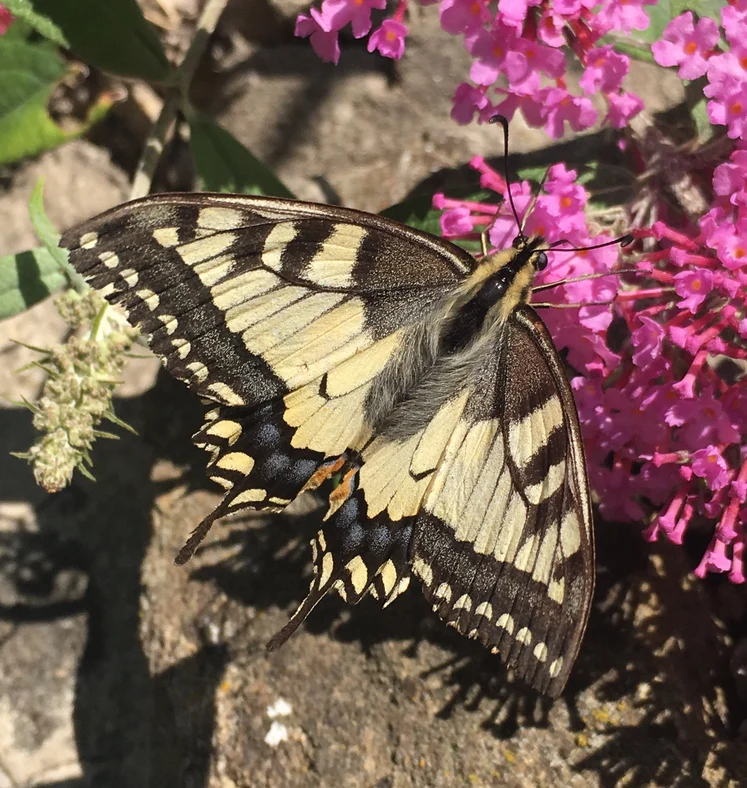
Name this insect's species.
Papilio machaon
